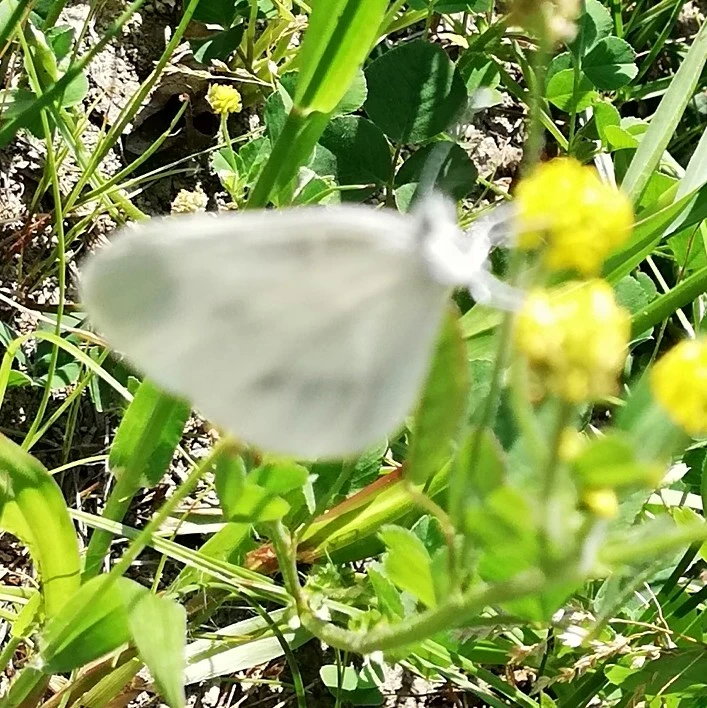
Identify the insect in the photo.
Leptidea sinapis/juvernica
